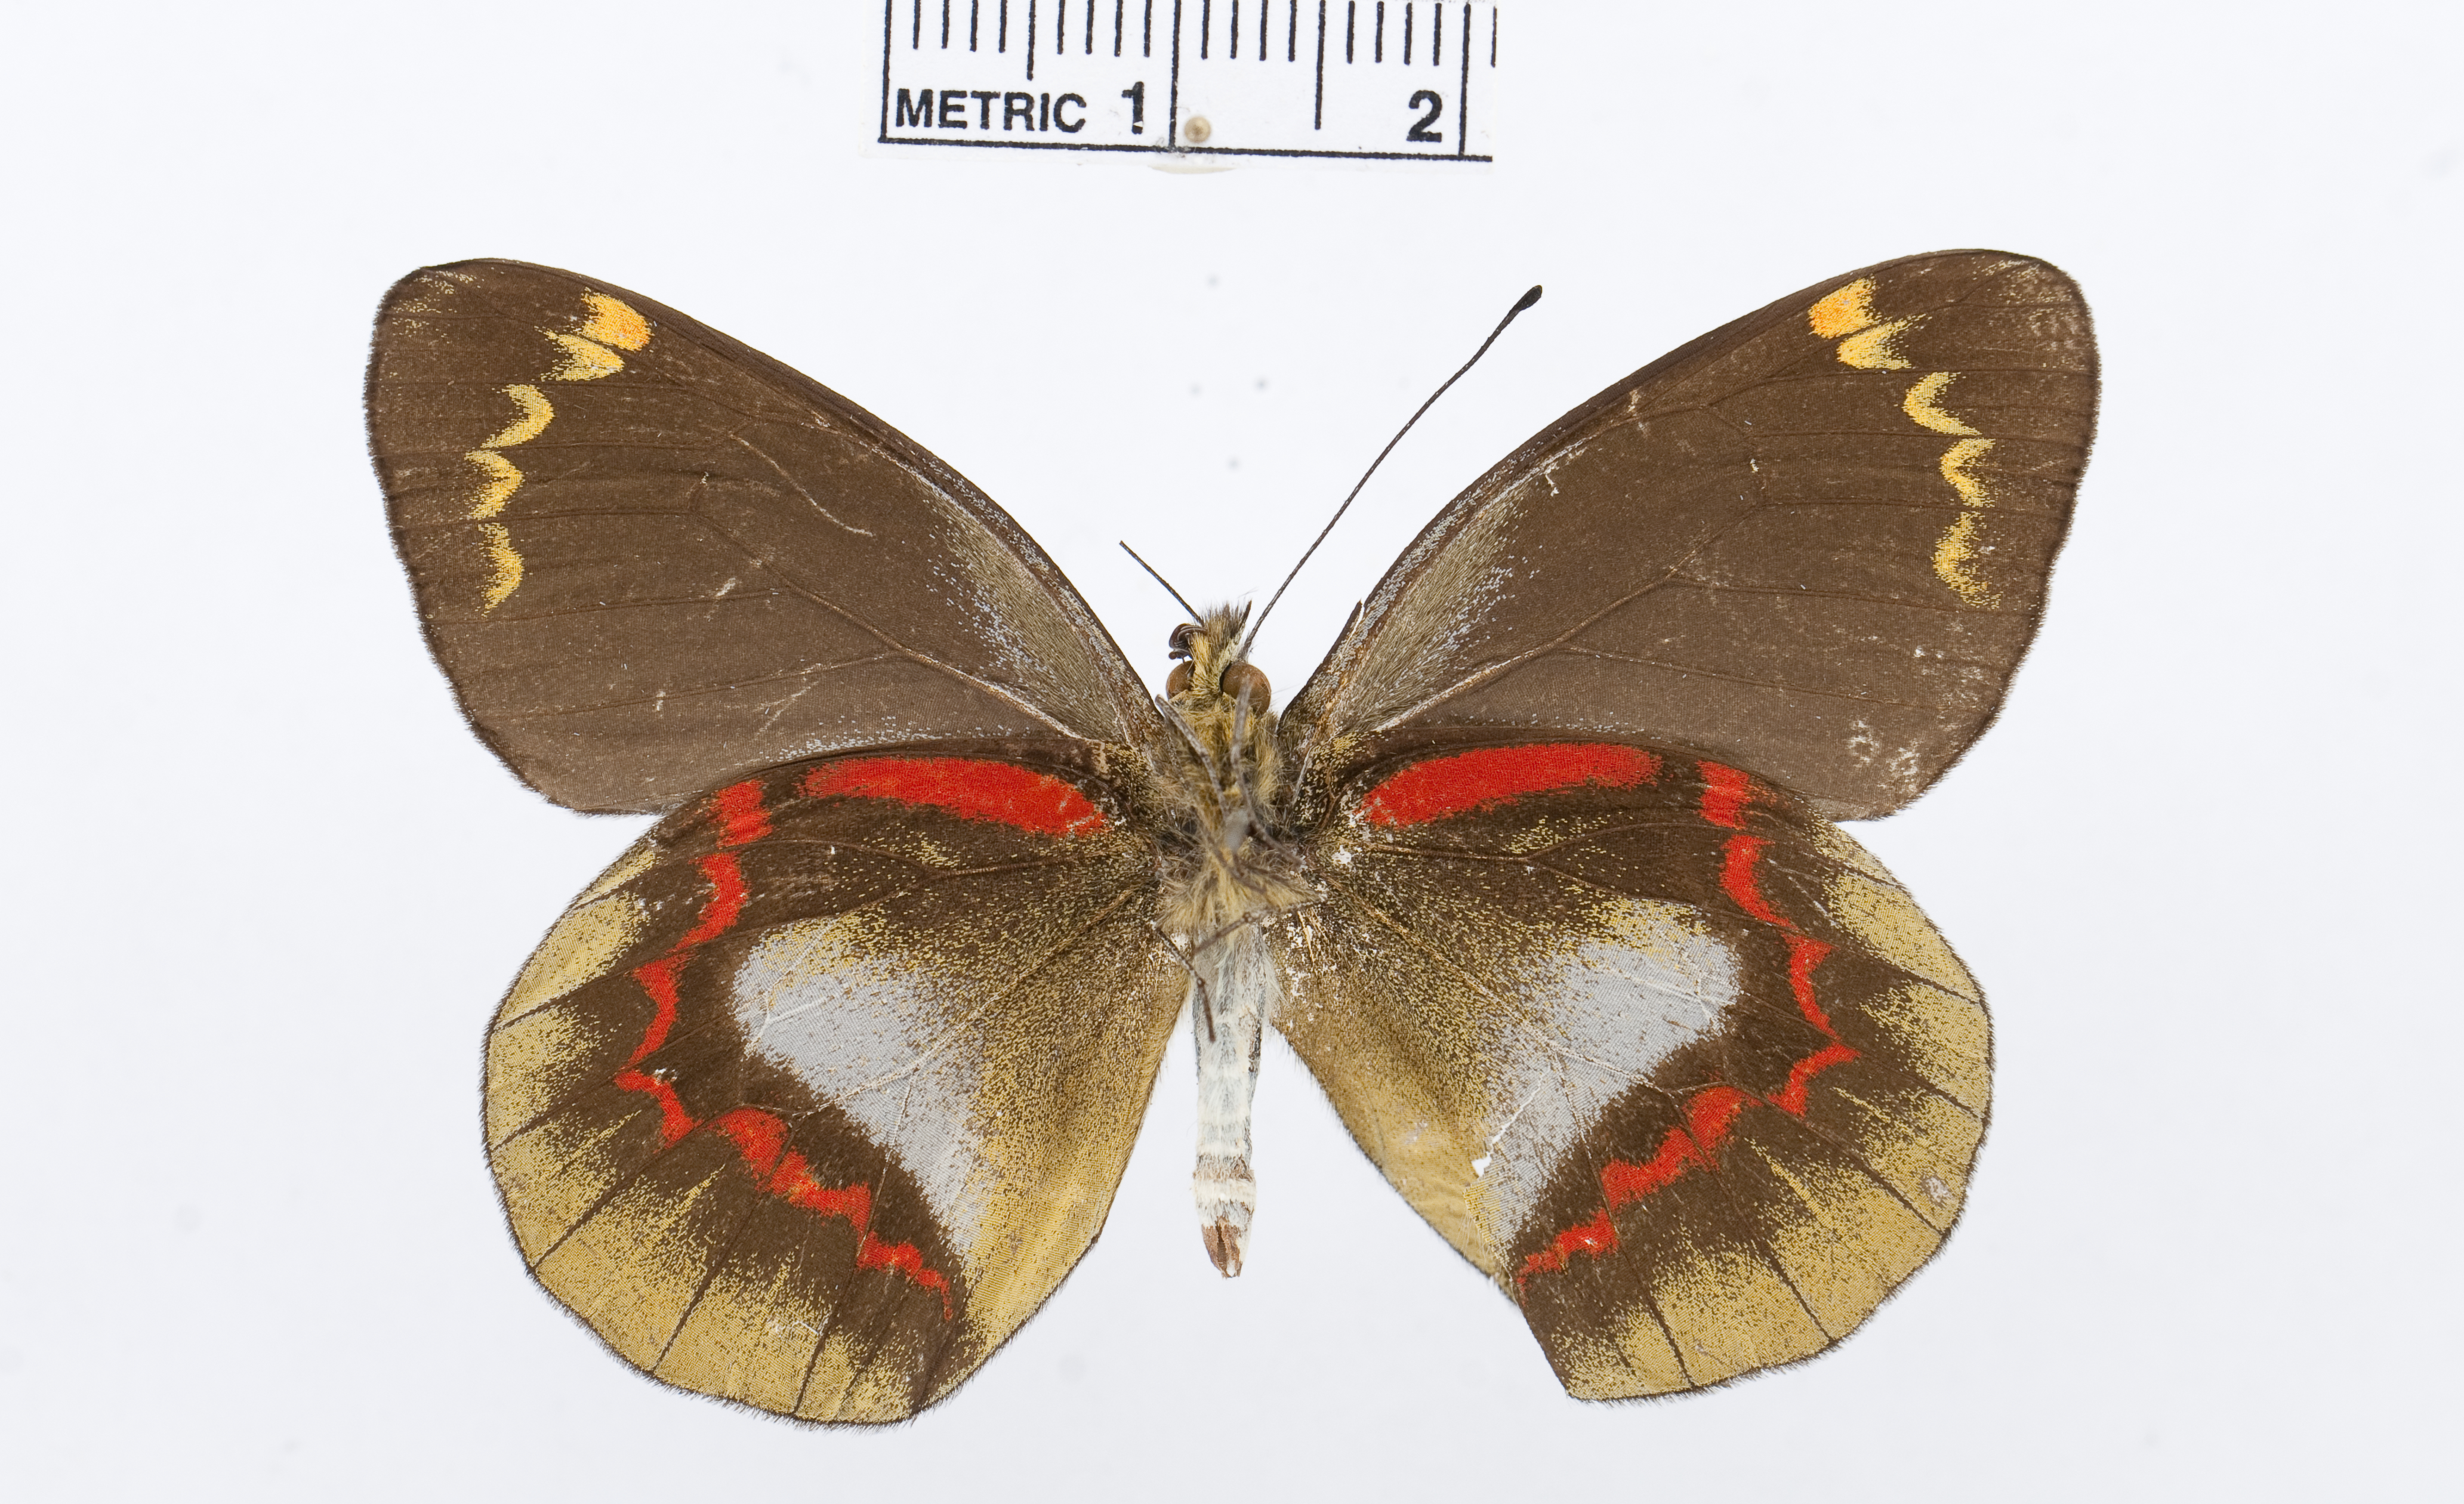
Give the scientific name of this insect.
Delias joiceyi
